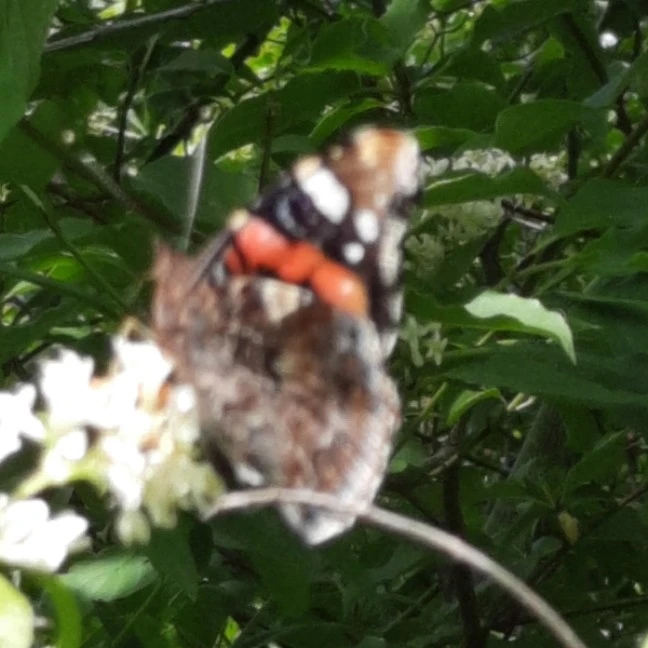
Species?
Vanessa atalanta
